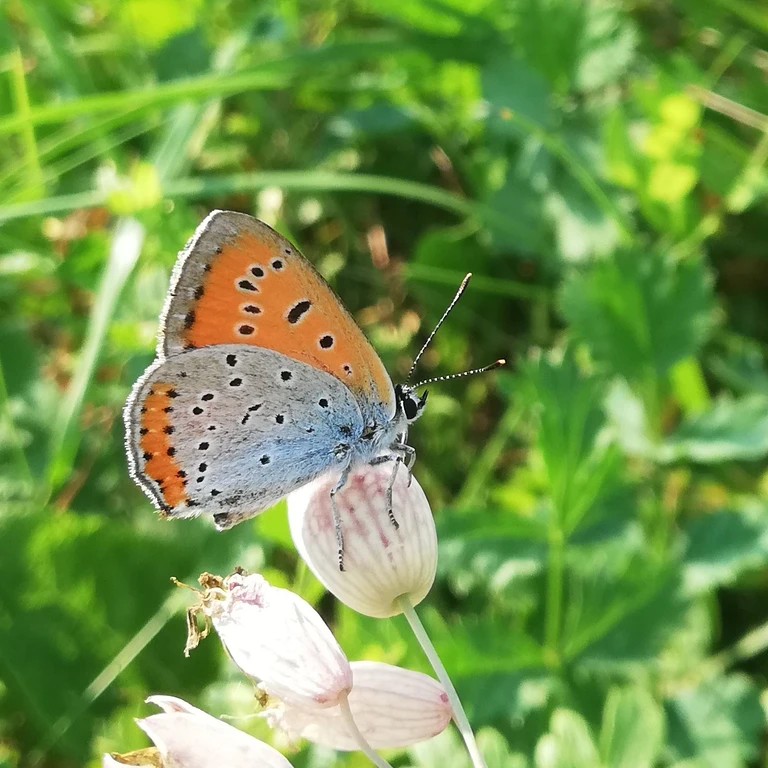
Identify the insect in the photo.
Lycaena dispar
